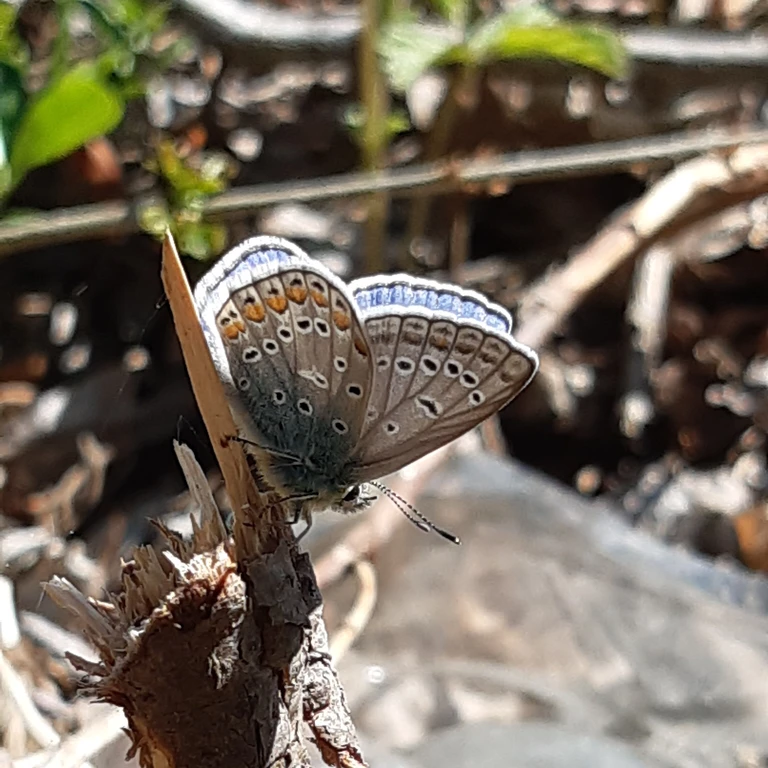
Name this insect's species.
Polyommatus icarus
